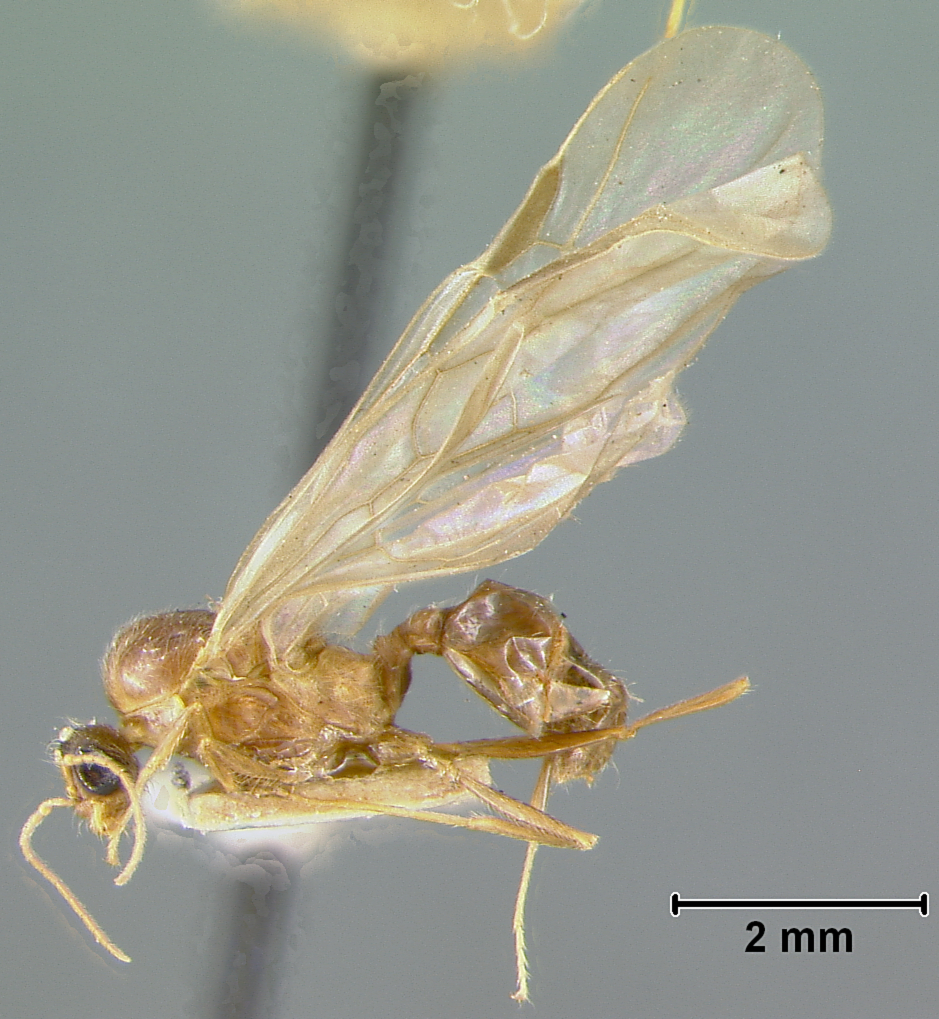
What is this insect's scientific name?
Pheidole centeotl
